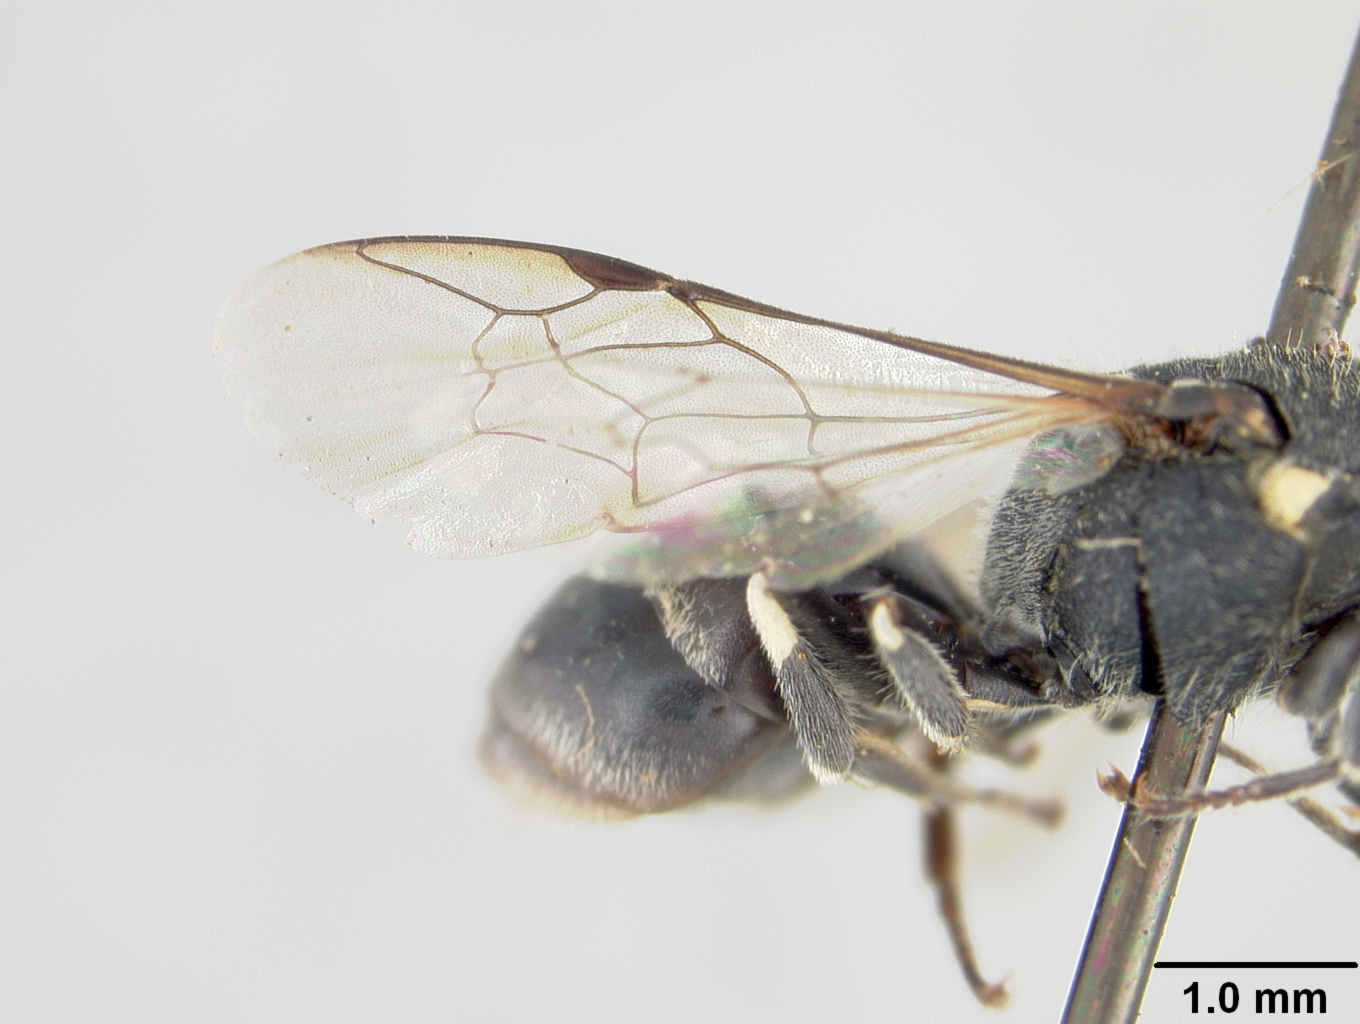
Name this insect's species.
Prosopis transvittata
